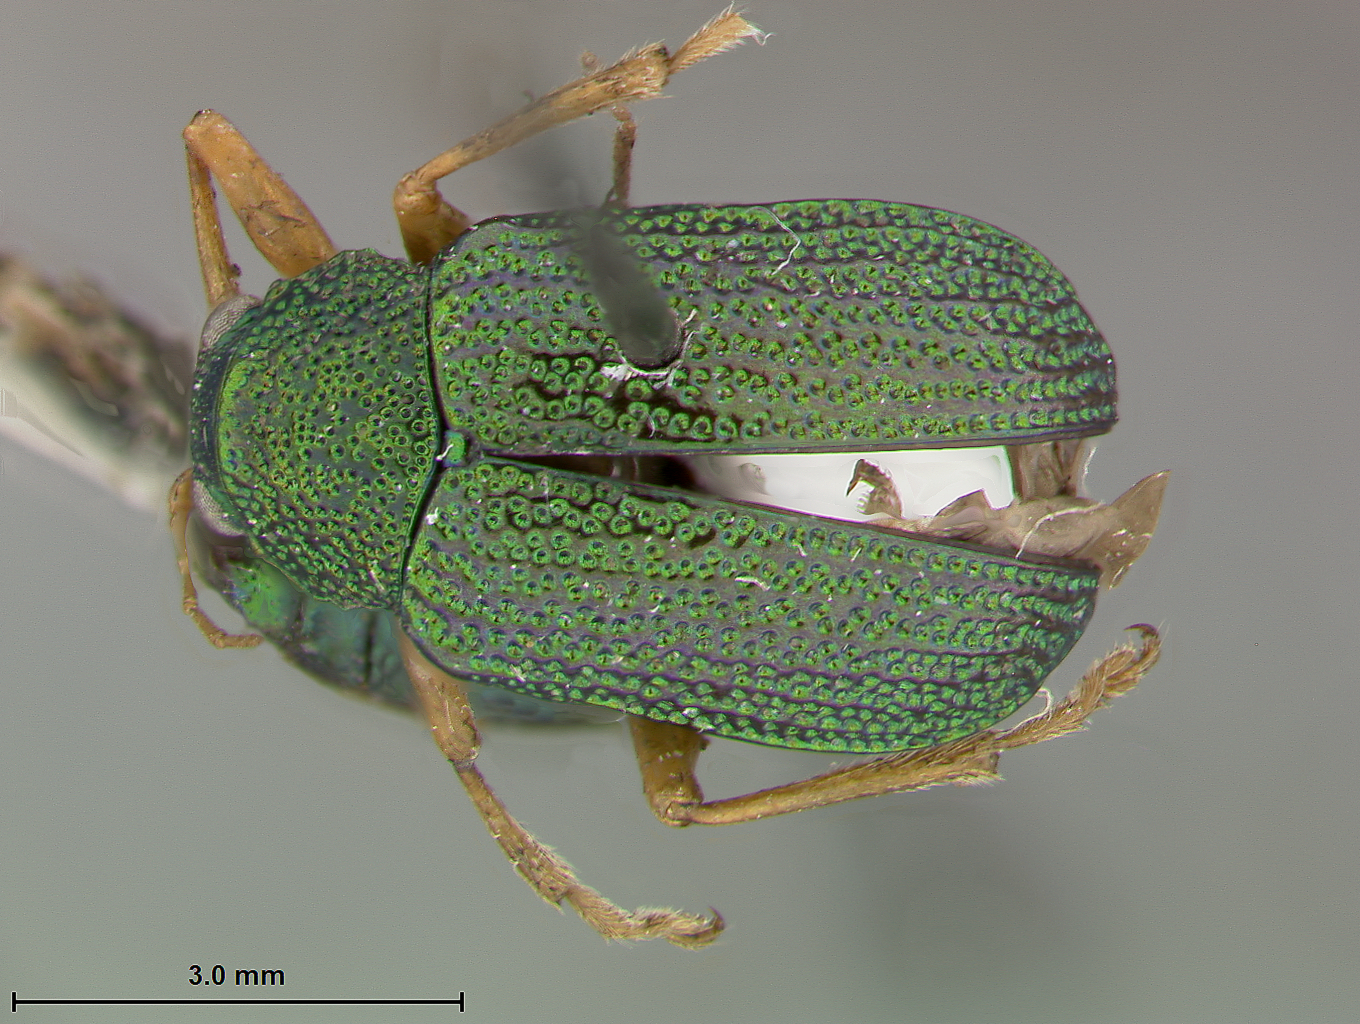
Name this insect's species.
Colaspis chiapaensis
